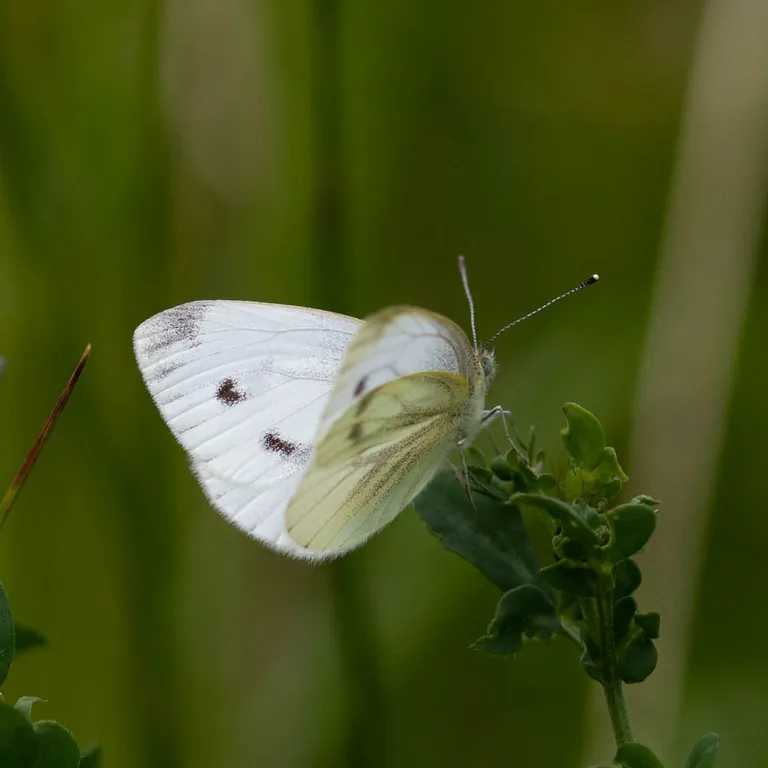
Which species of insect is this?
Pieris napi
